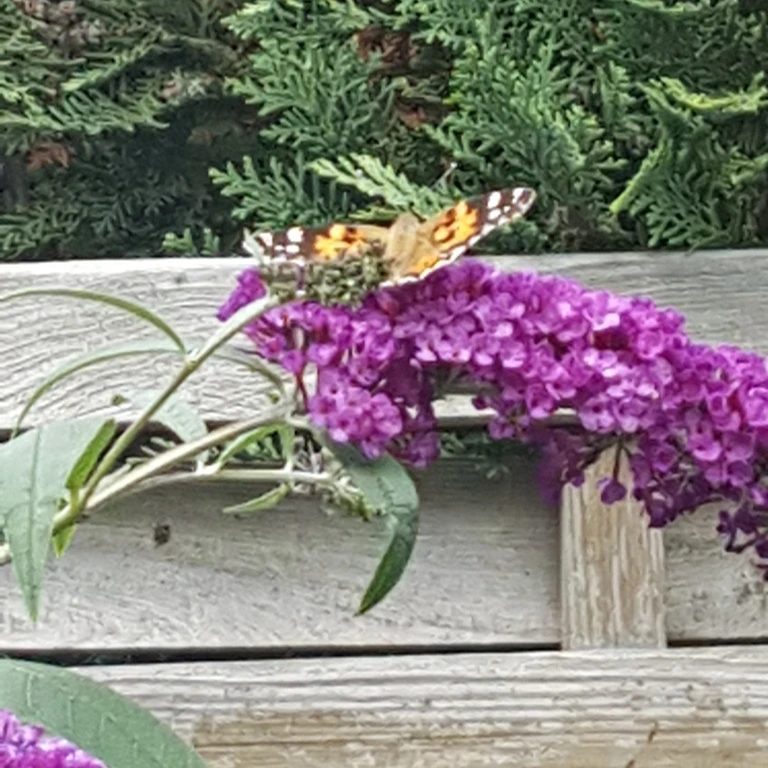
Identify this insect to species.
Vanessa cardui
